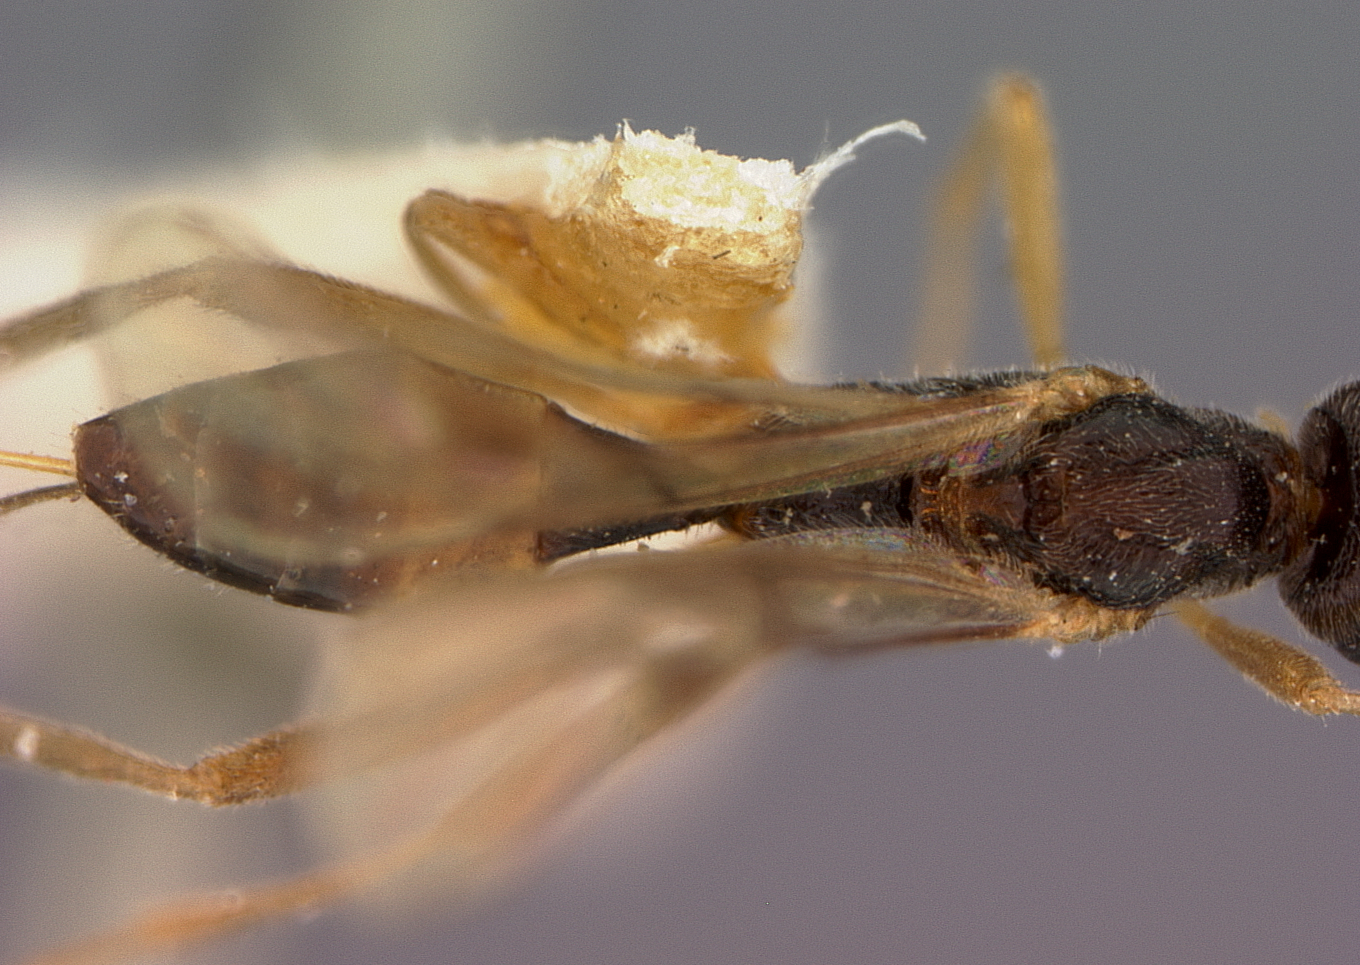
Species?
Meteorus angustipennis
